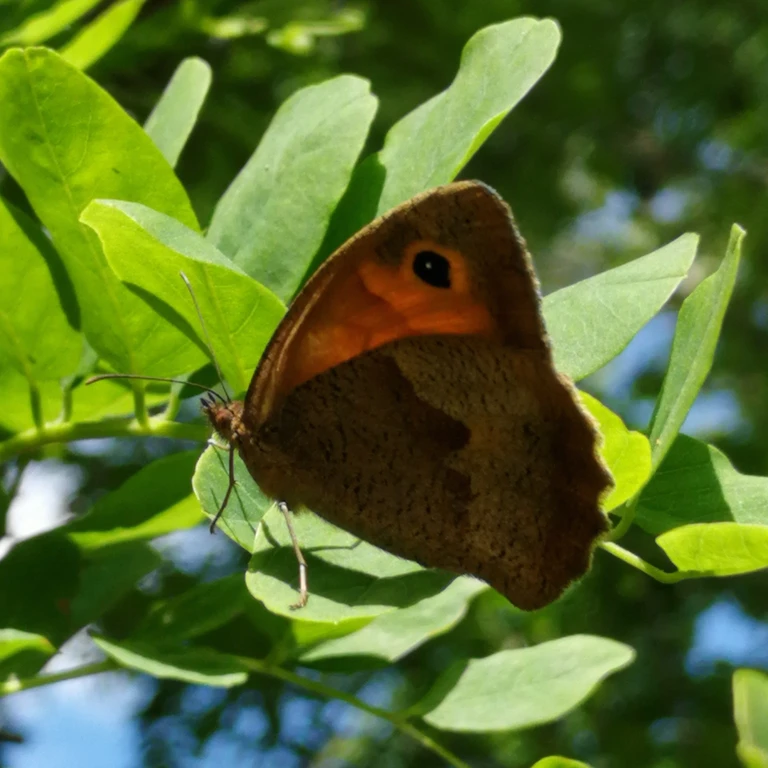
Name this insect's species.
Maniola jurtina
